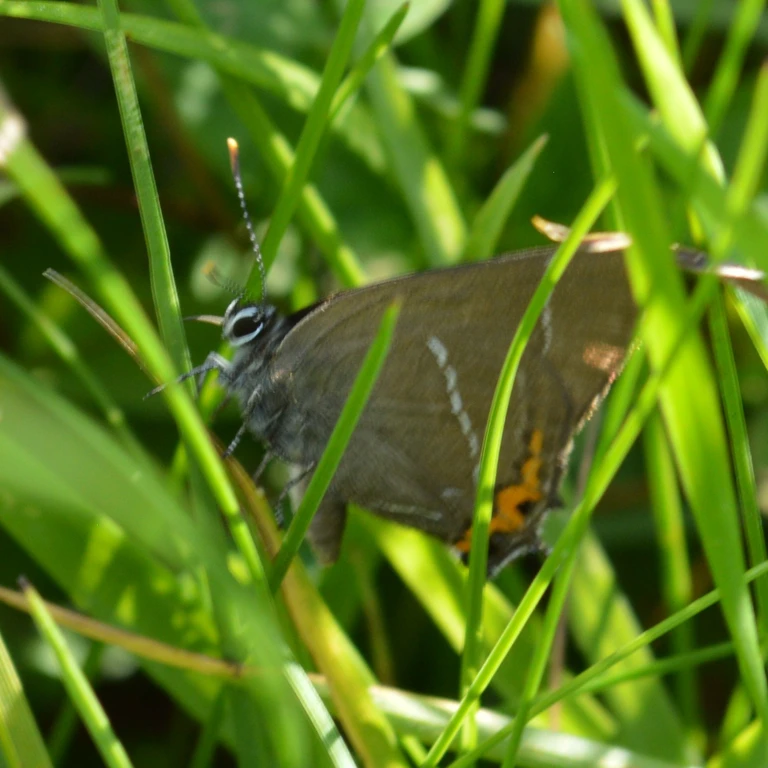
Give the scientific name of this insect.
Satyrium w-album
